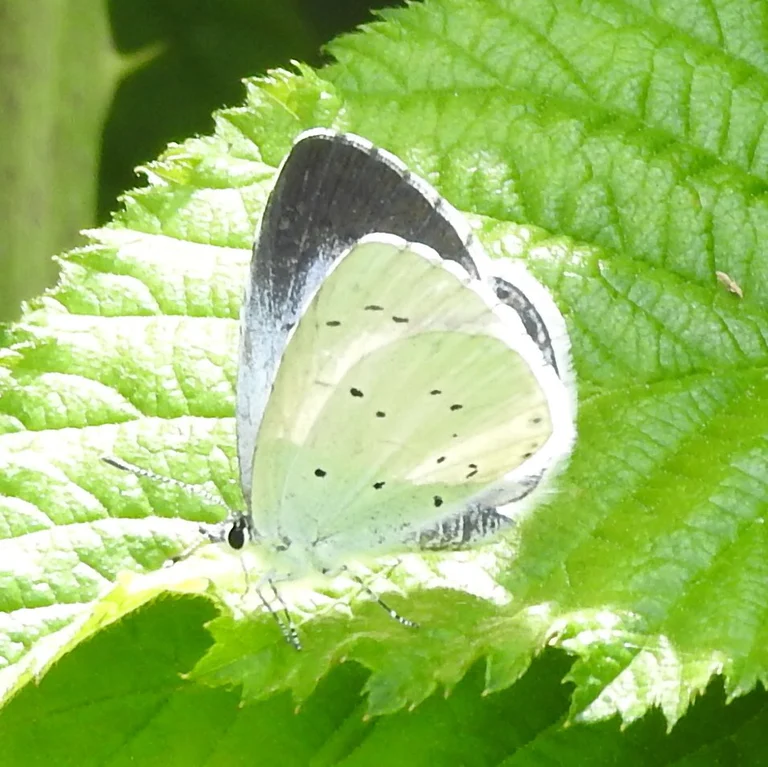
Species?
Celastrina argiolus
